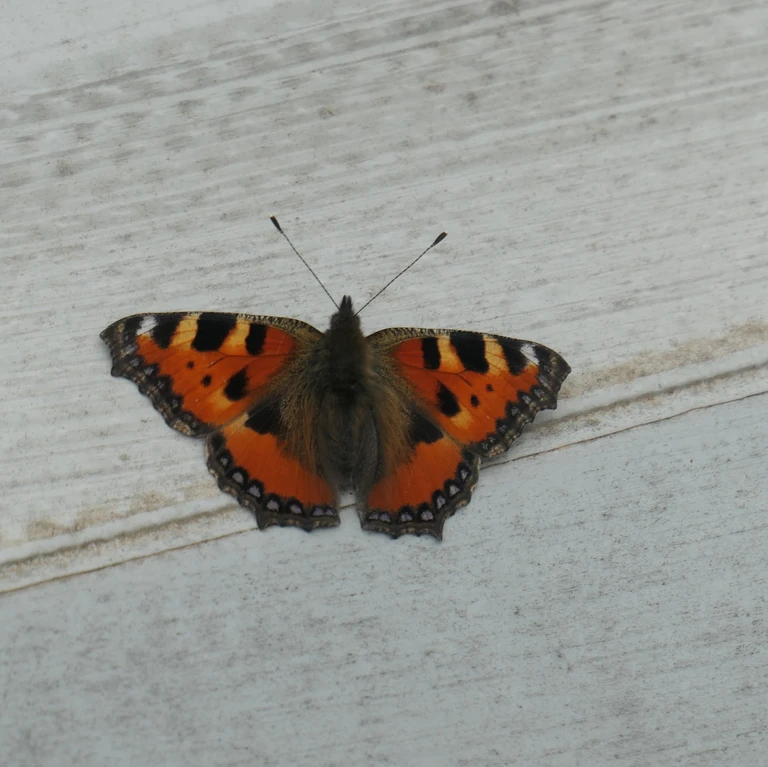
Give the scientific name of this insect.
Aglais urticae
